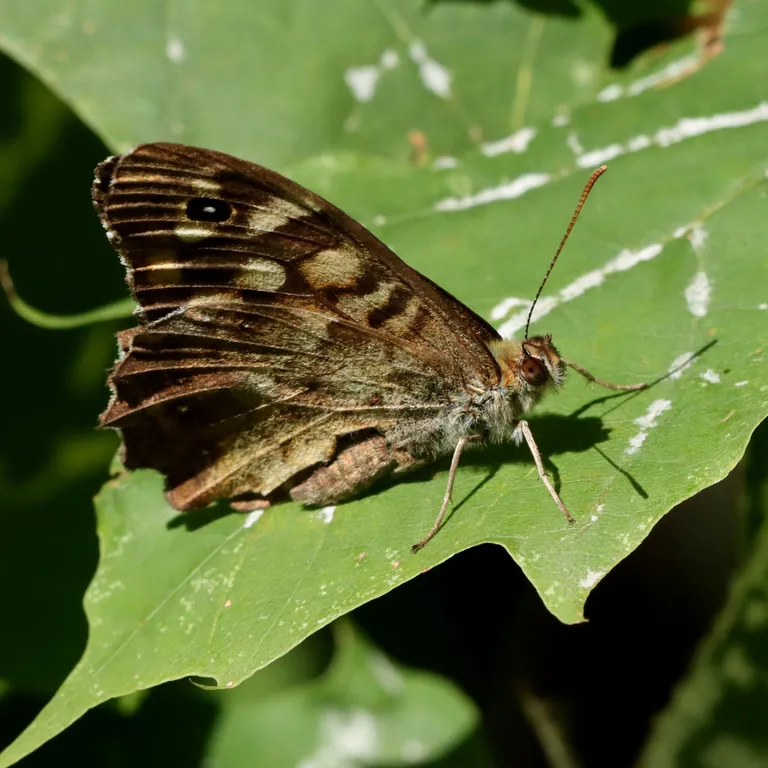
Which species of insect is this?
Pararge aegeria
